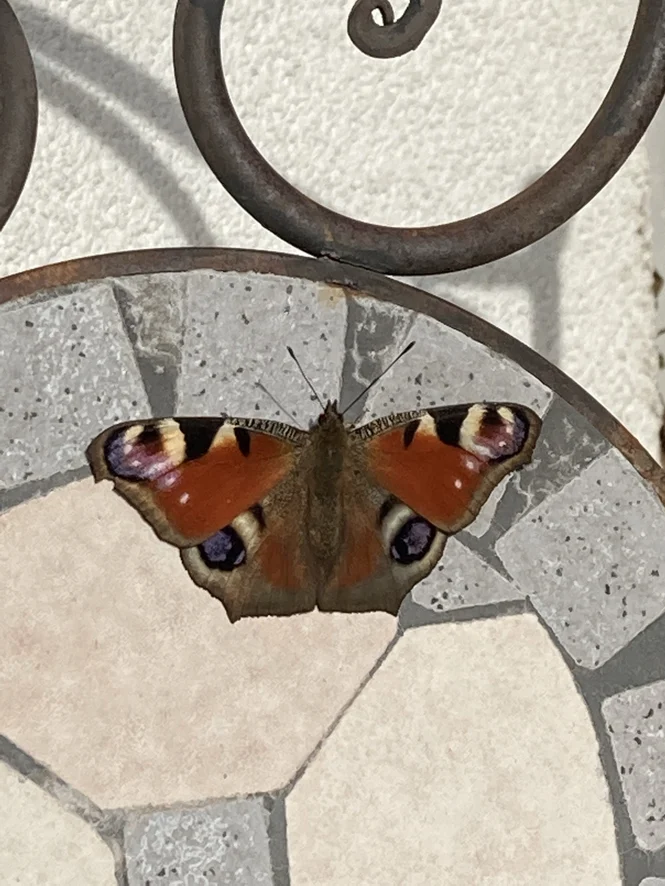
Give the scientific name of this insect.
Aglais io
